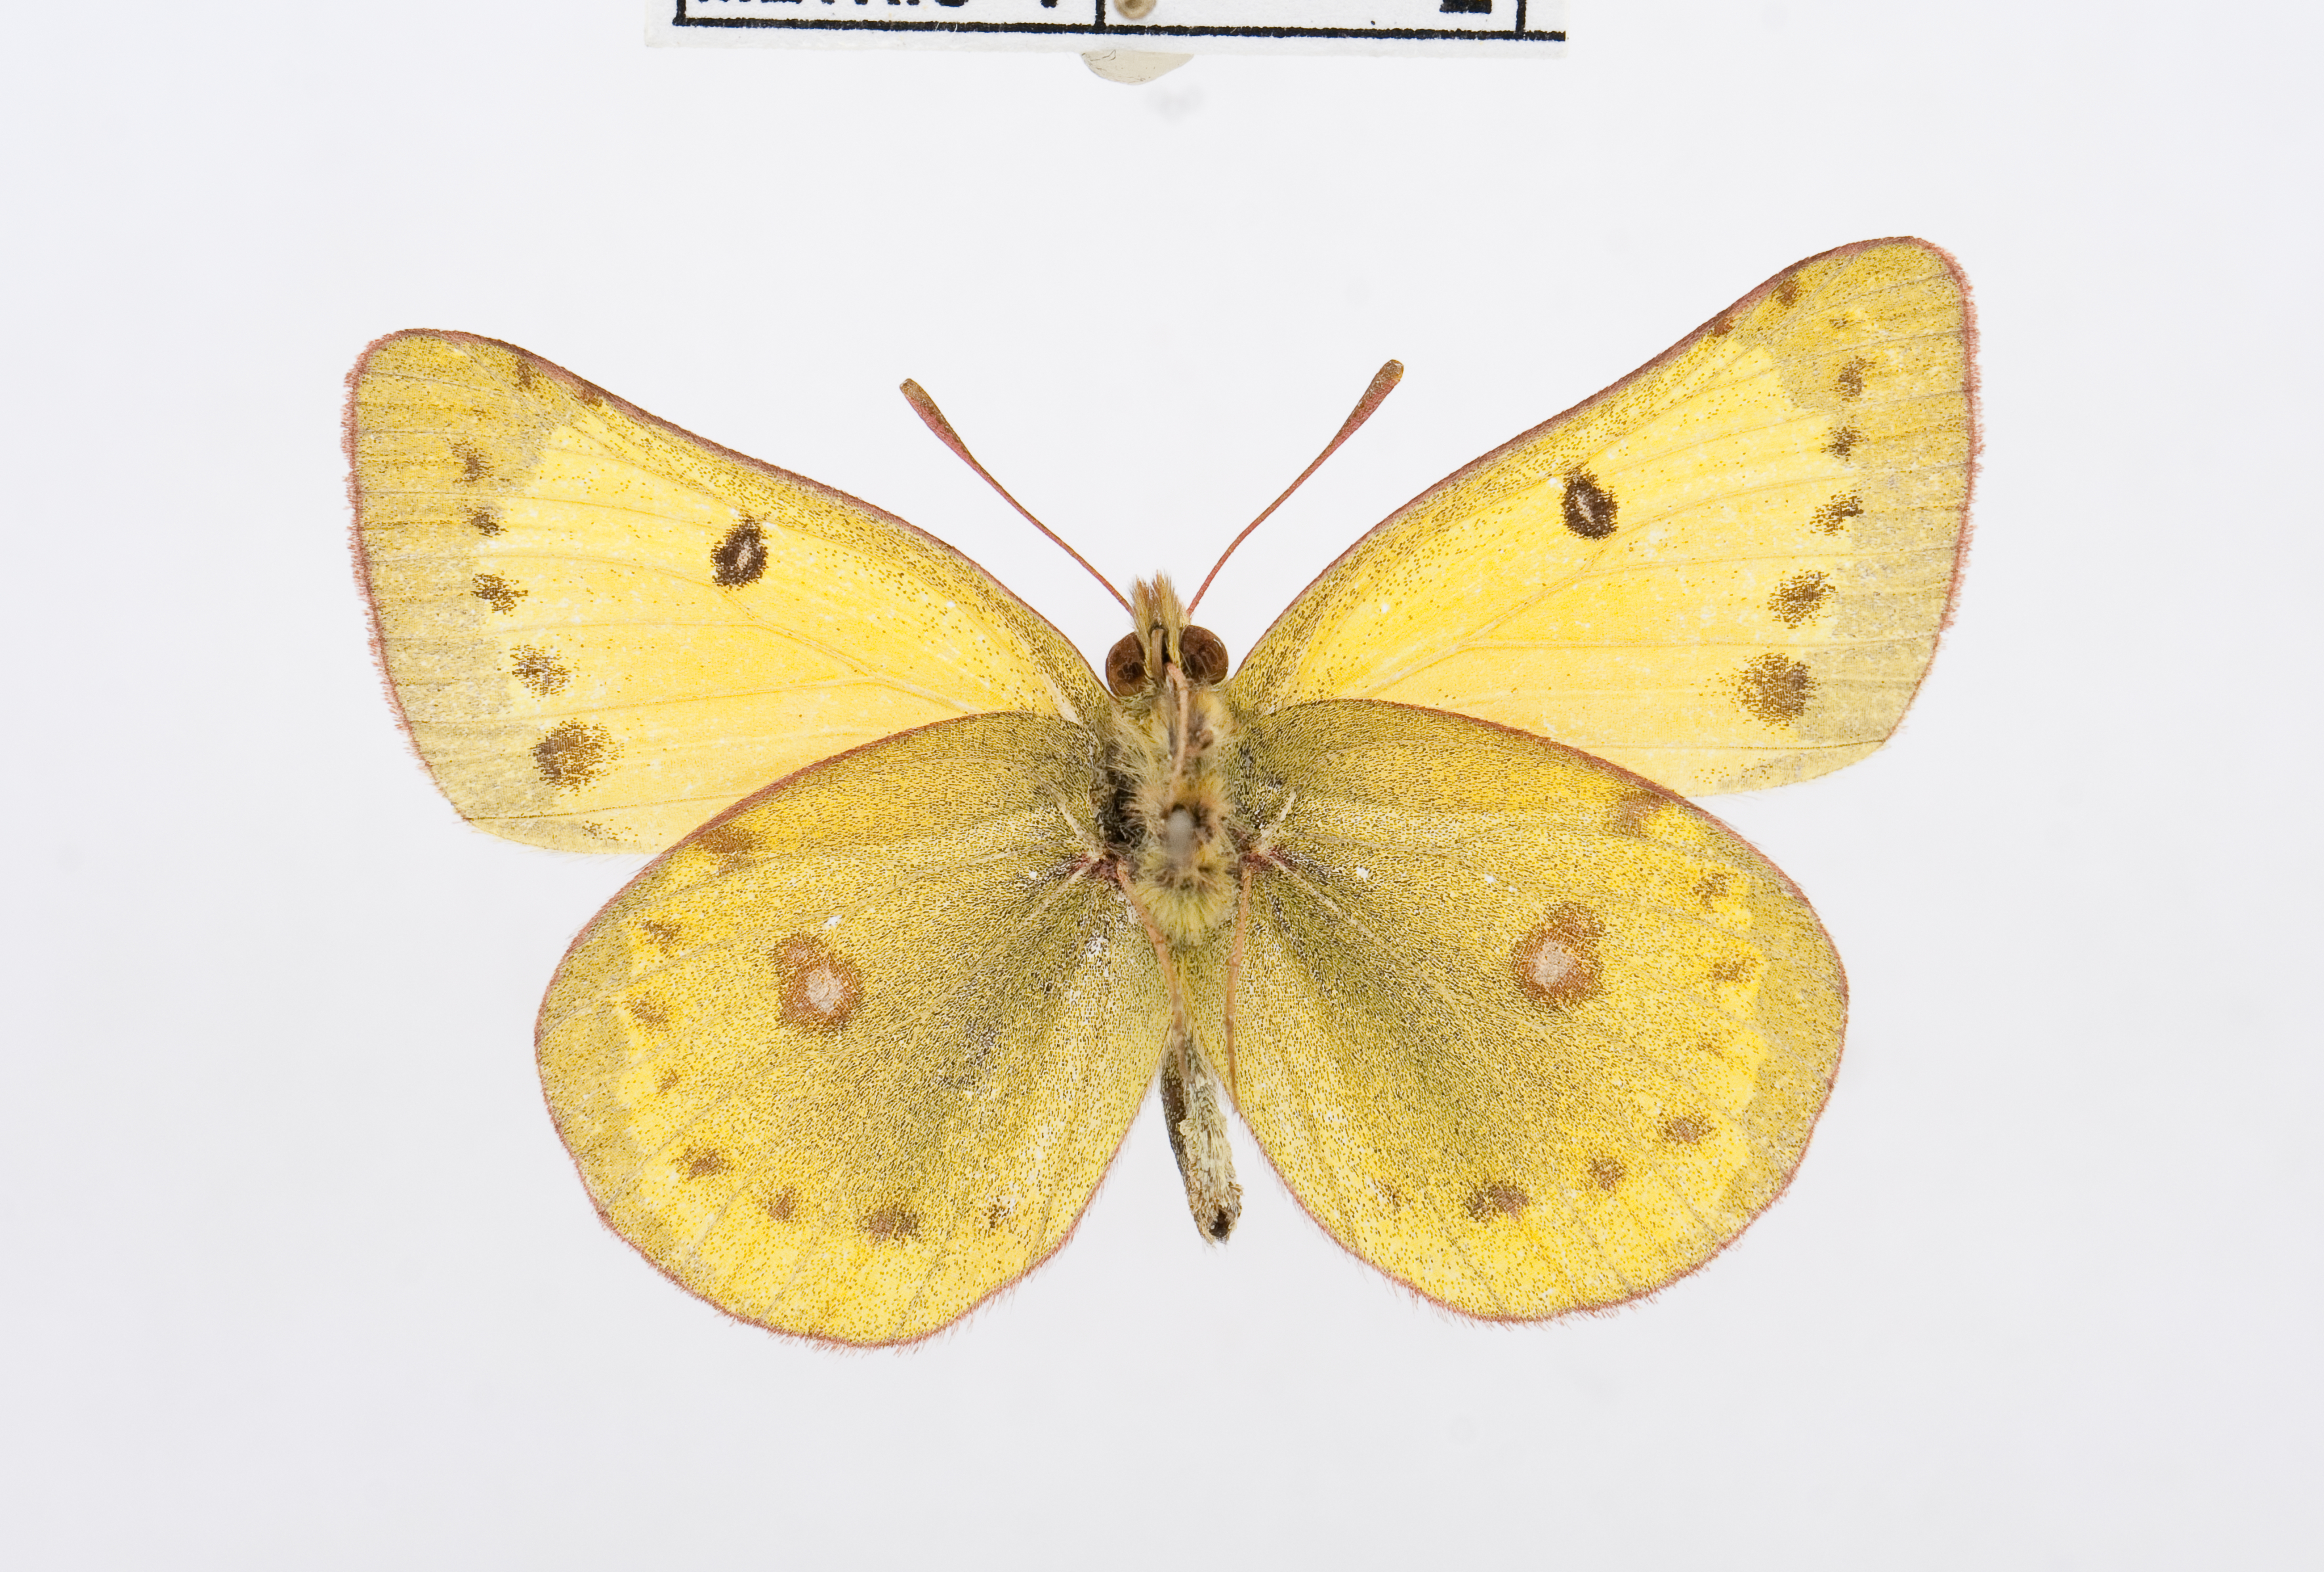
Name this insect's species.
Colias romanovi
